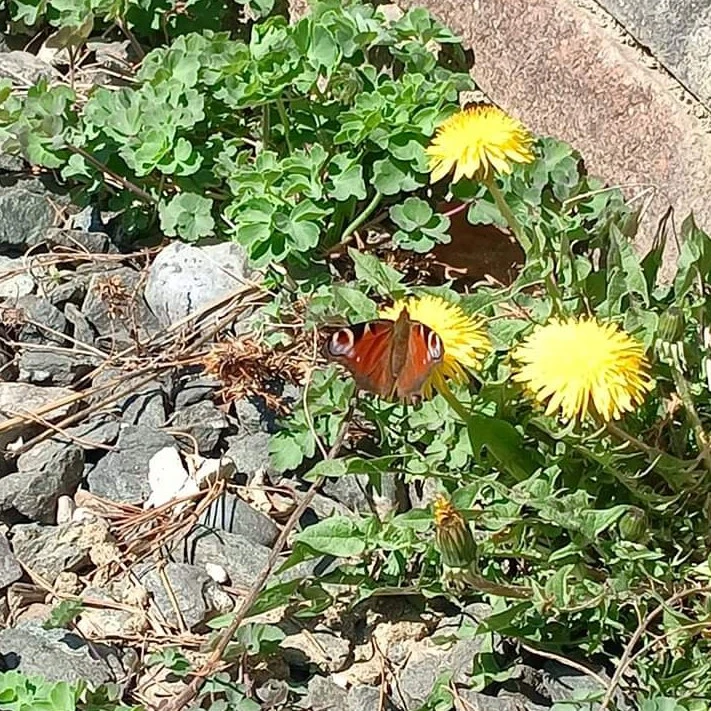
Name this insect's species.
Aglais io
